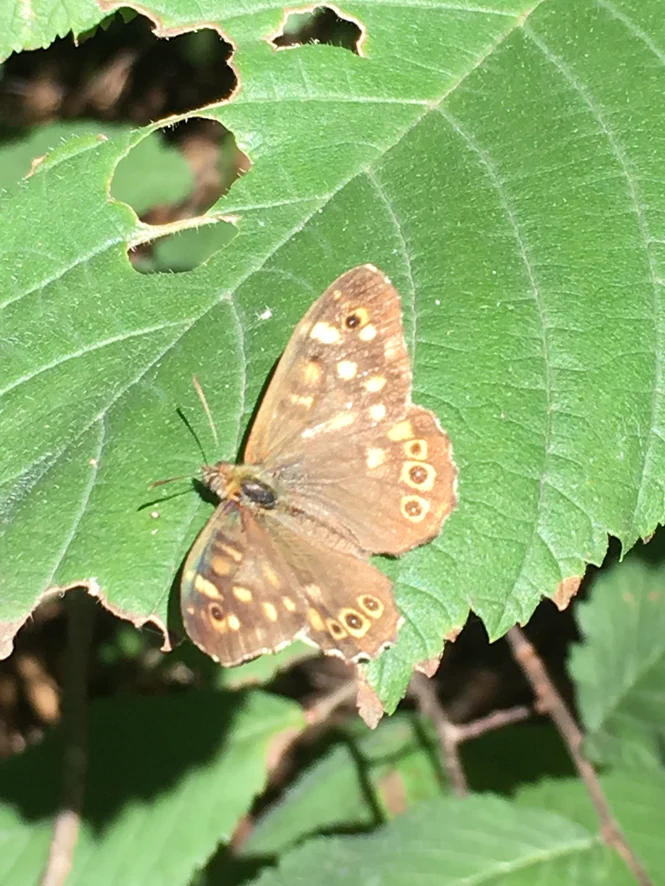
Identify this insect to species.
Pararge aegeria
